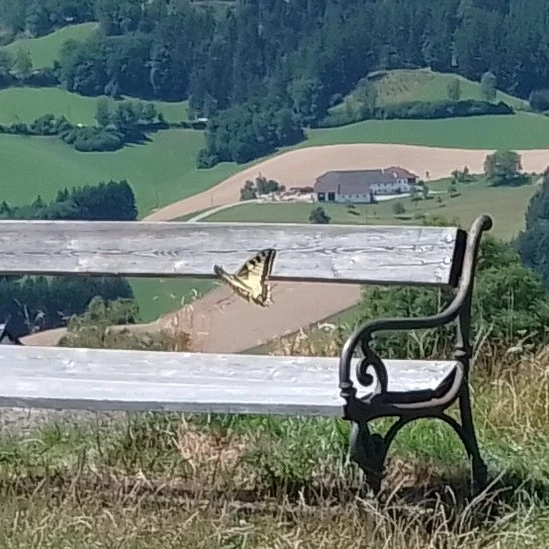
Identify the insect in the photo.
Papilio machaon
